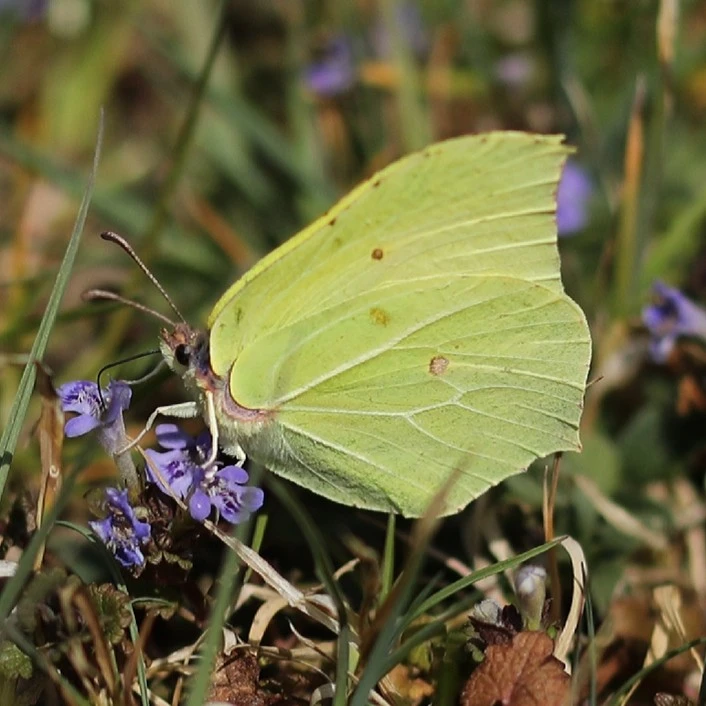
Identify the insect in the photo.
Gonepteryx rhamni
